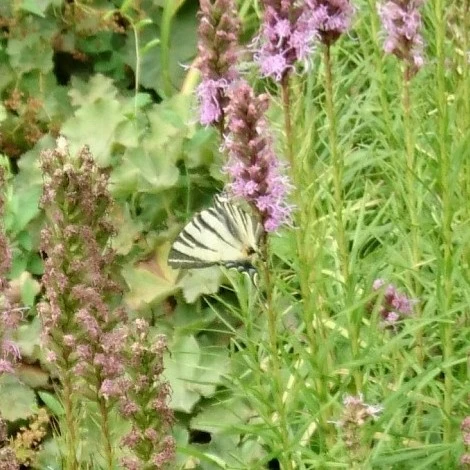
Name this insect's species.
Iphiclides podalirius
